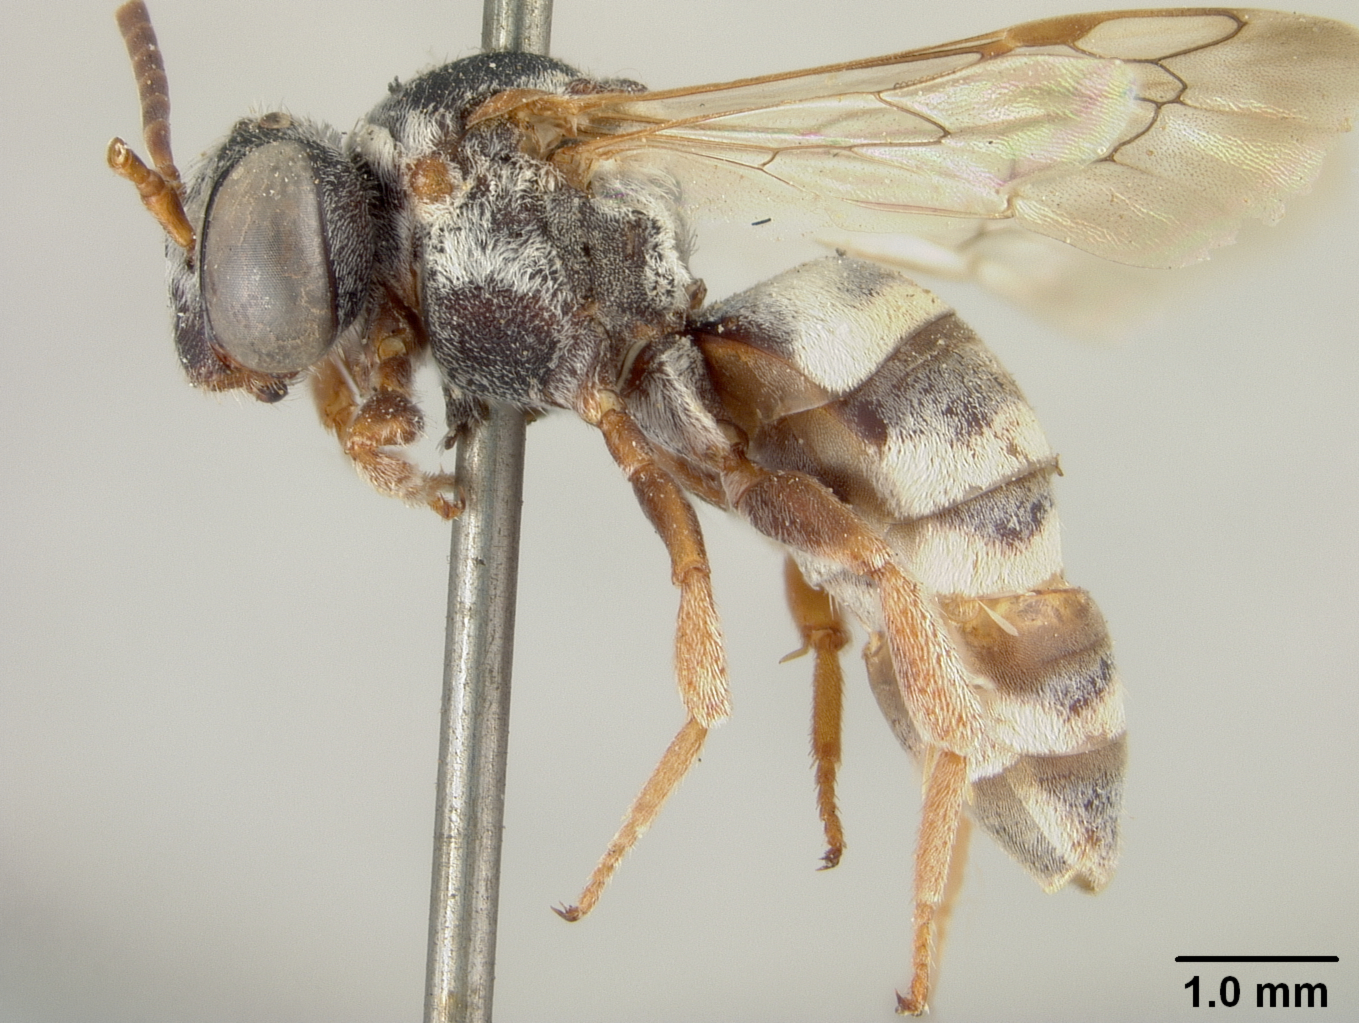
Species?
Epeolus crucis
